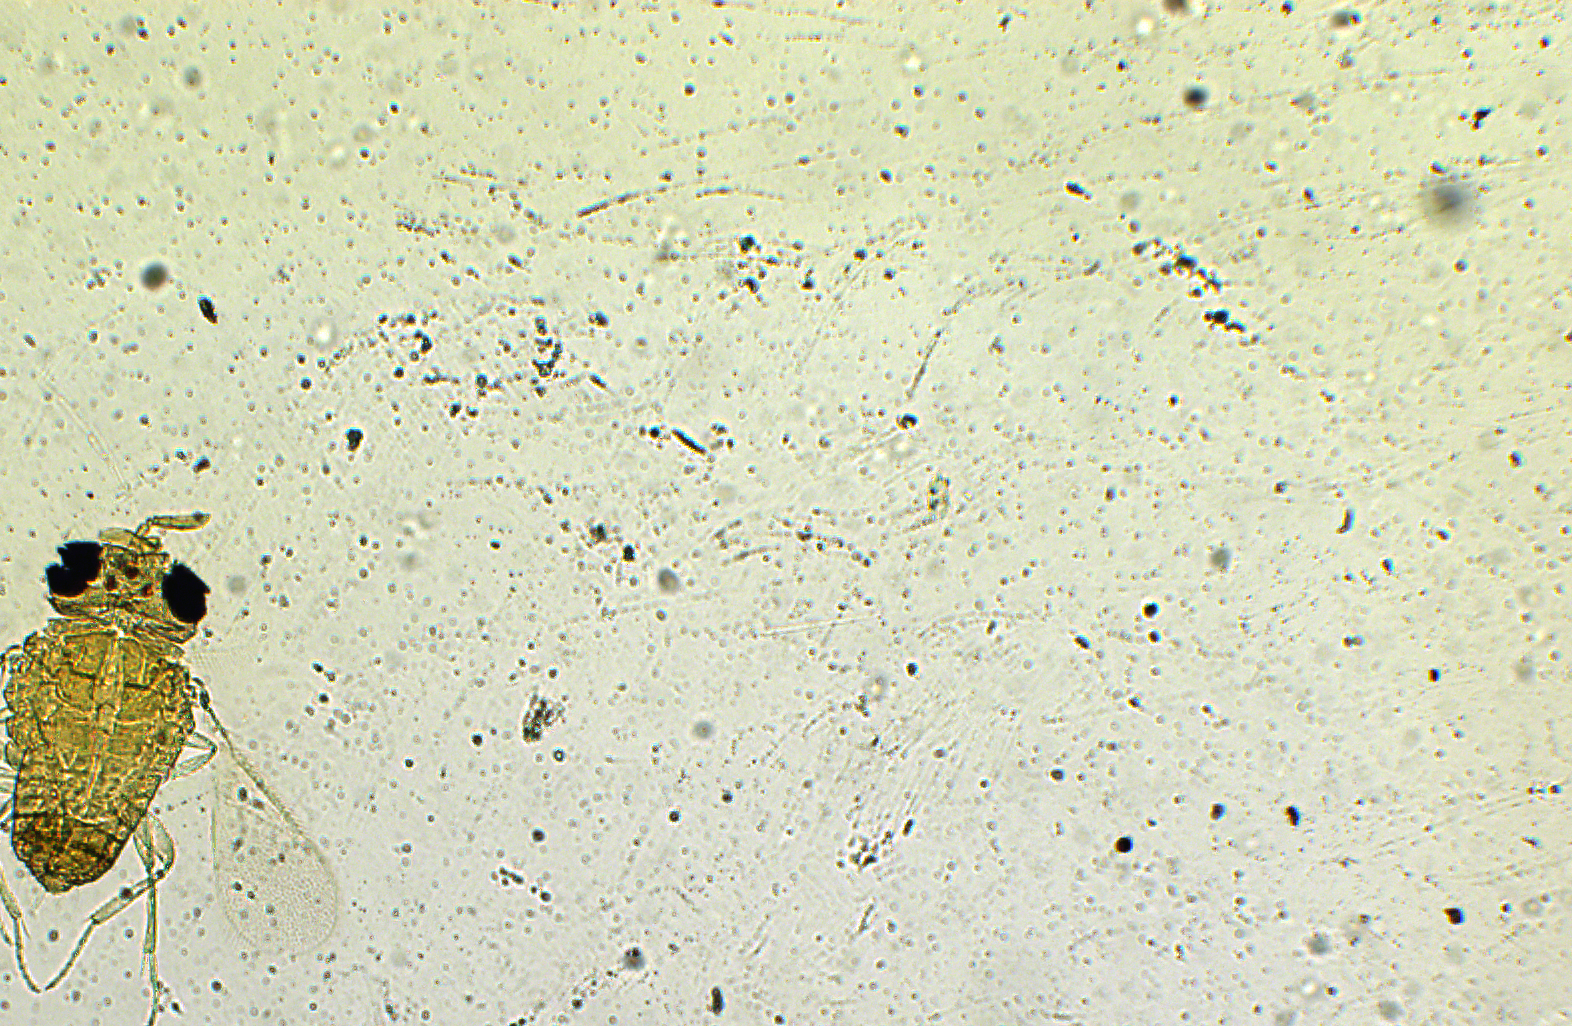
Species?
Aphelinus limonus
